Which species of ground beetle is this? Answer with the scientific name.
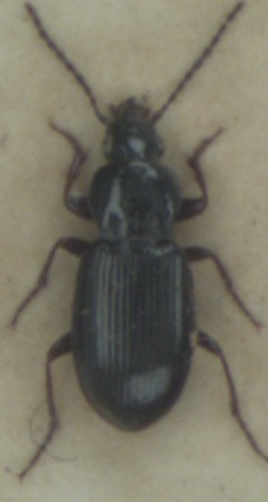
Pterostichus strenuus
